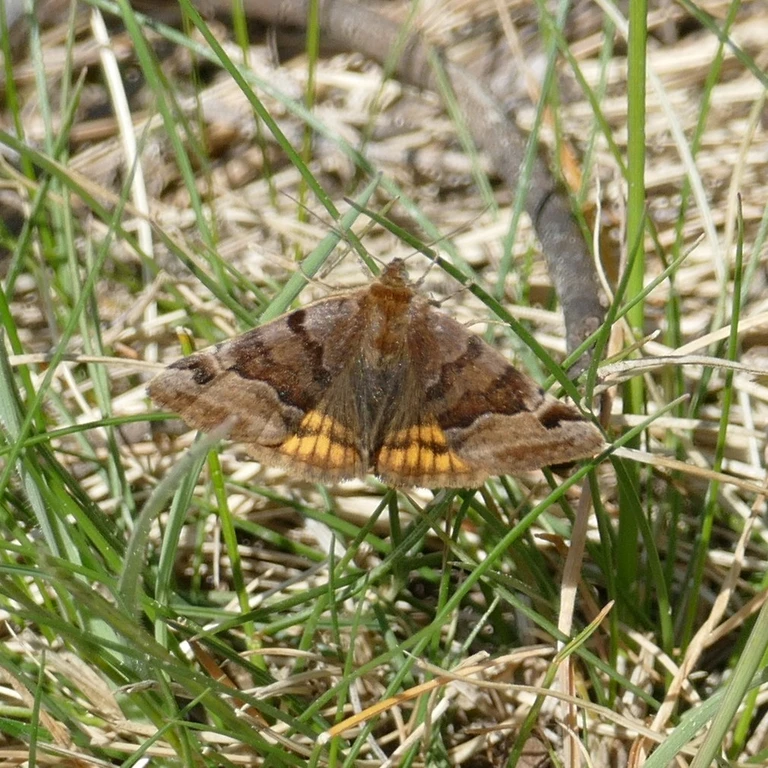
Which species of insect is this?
Euclidia glyphica
